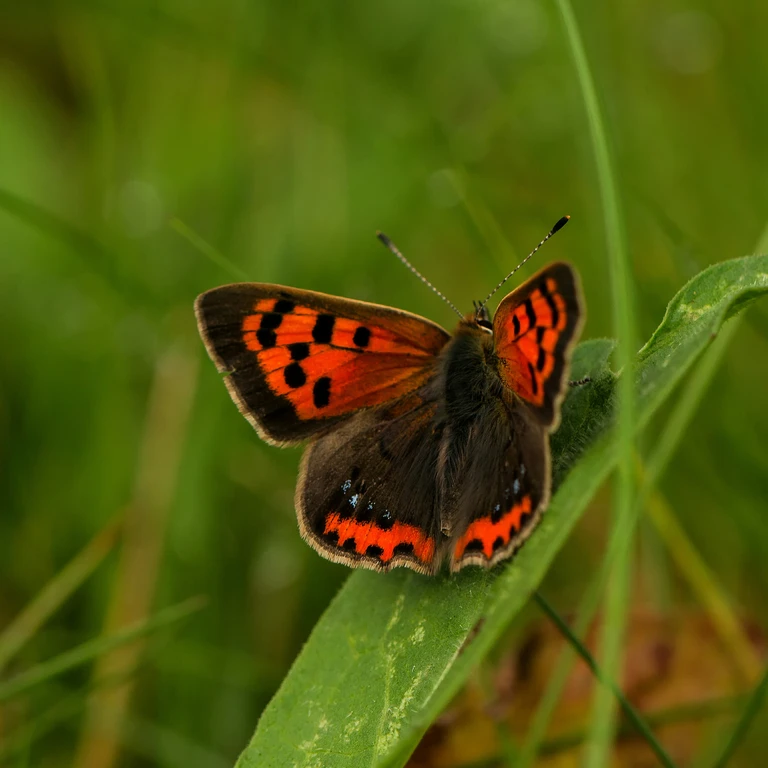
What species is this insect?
Lycaena phlaeas
